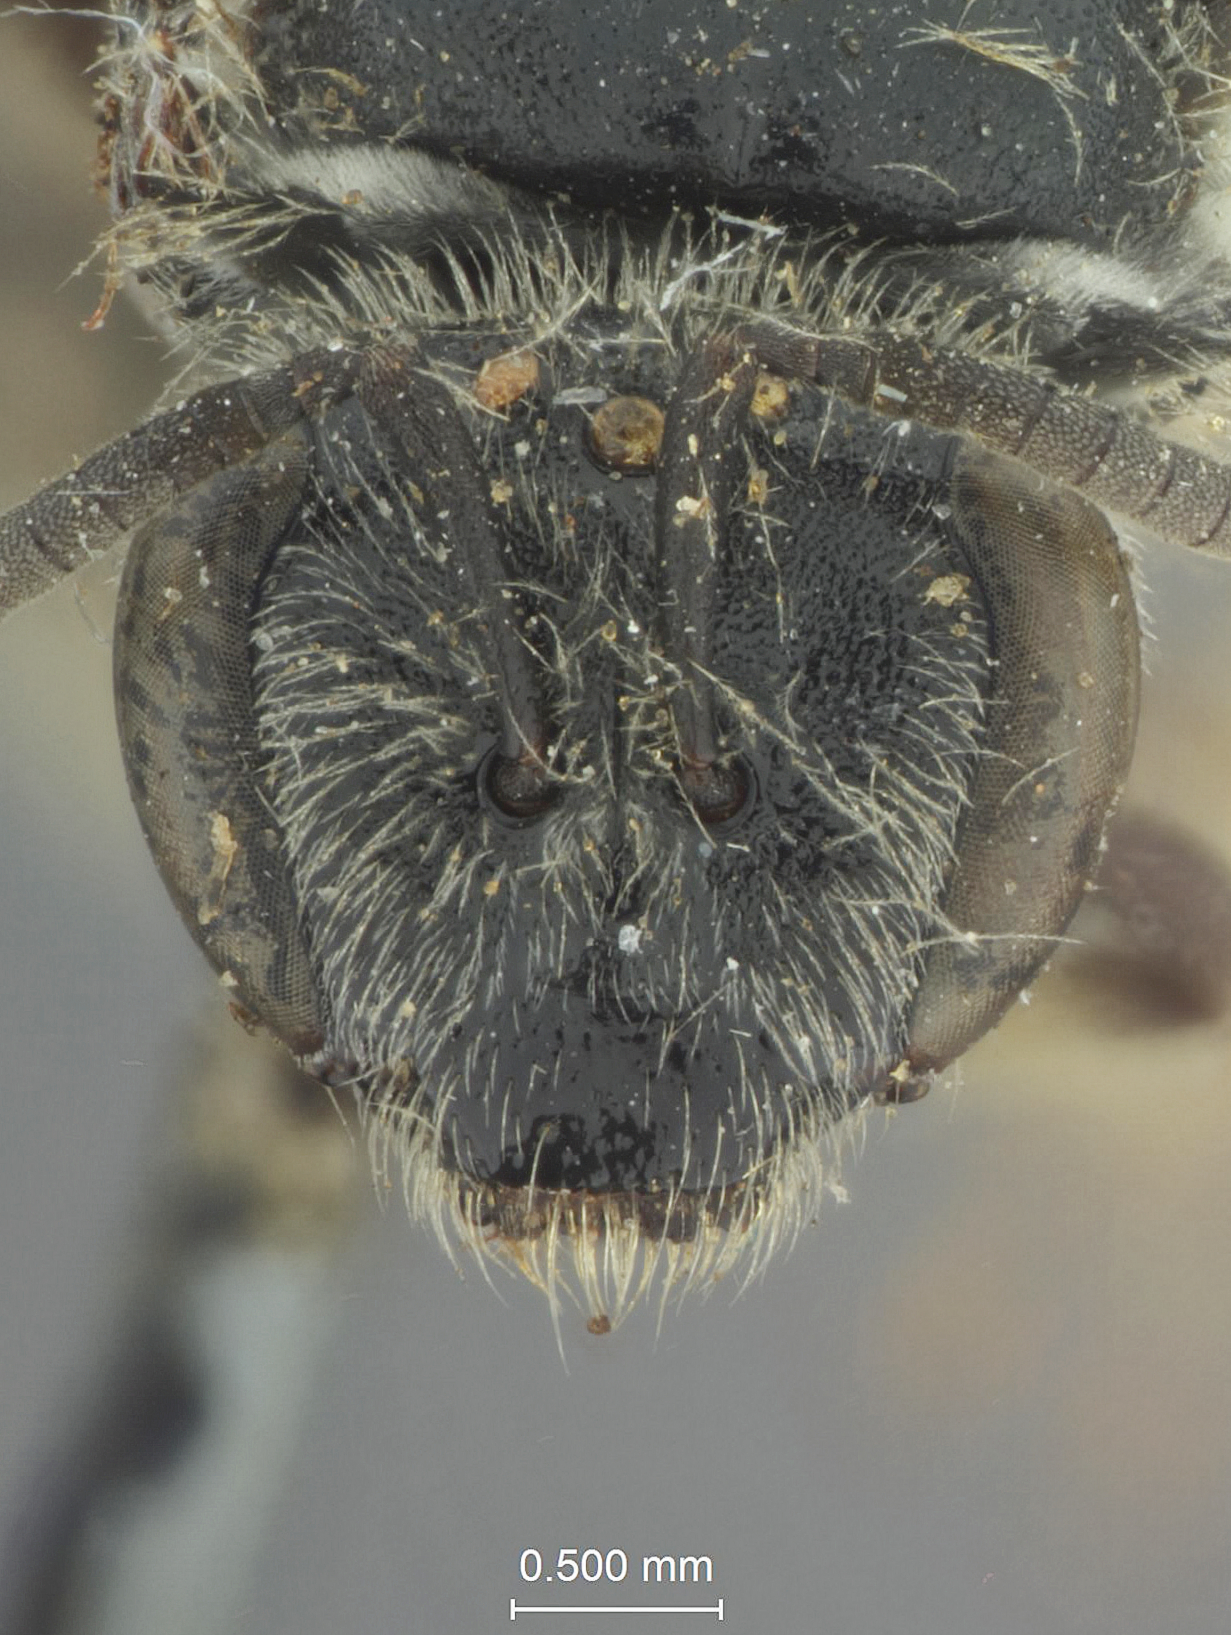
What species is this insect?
Halictus fulgidus
